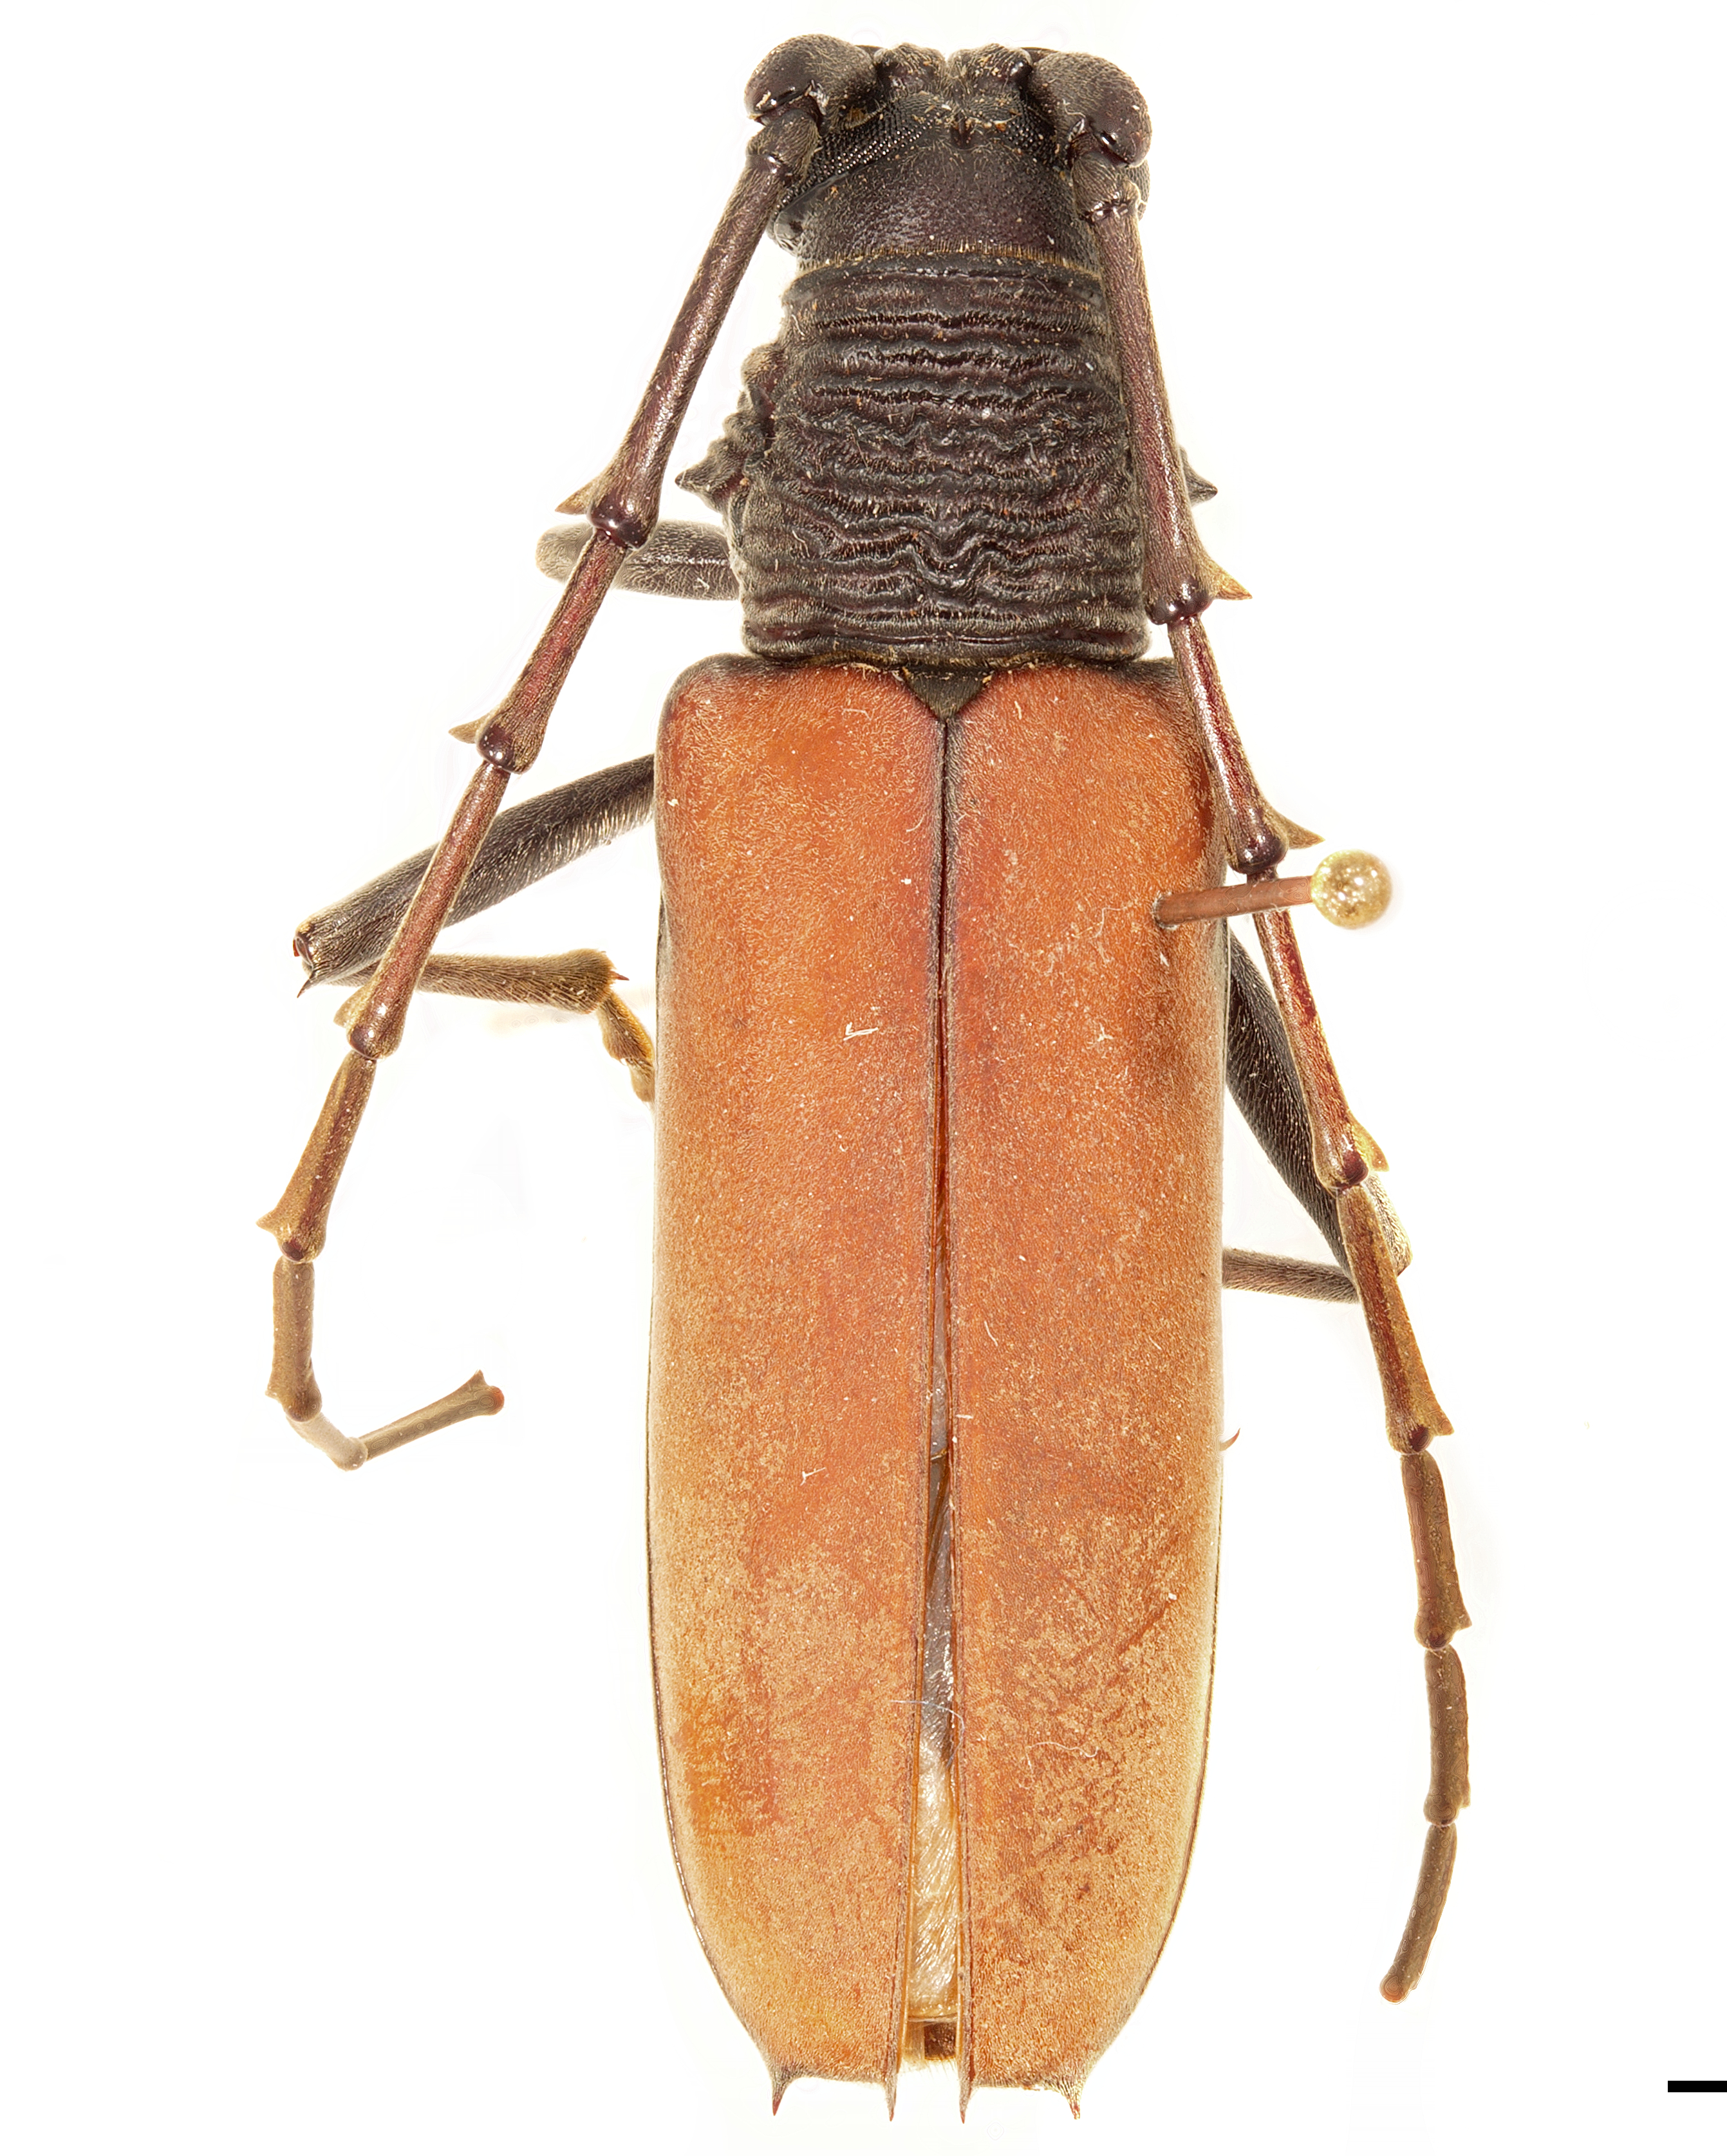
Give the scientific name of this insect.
Criodion murinum
